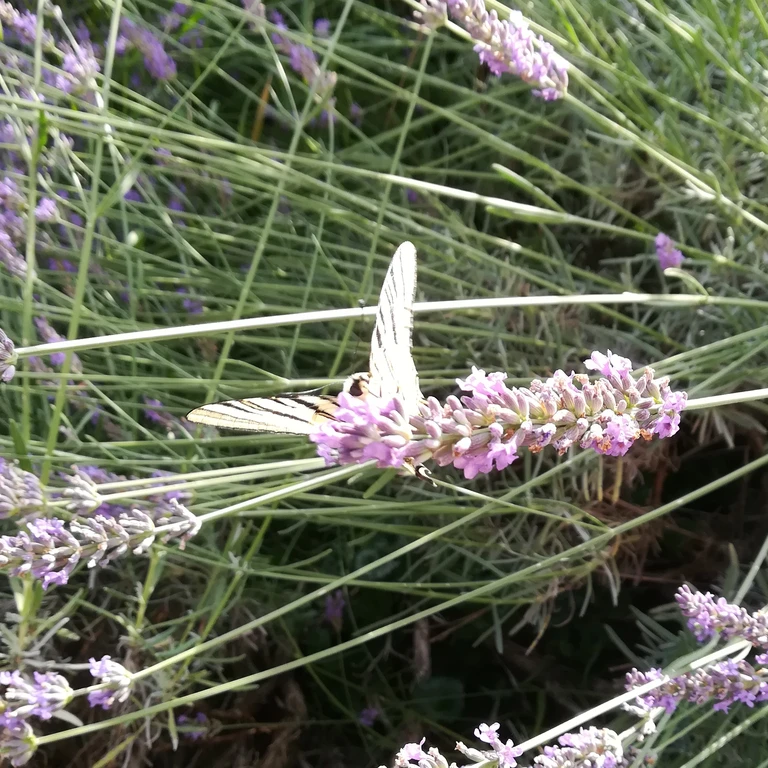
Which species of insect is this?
Iphiclides podalirius
